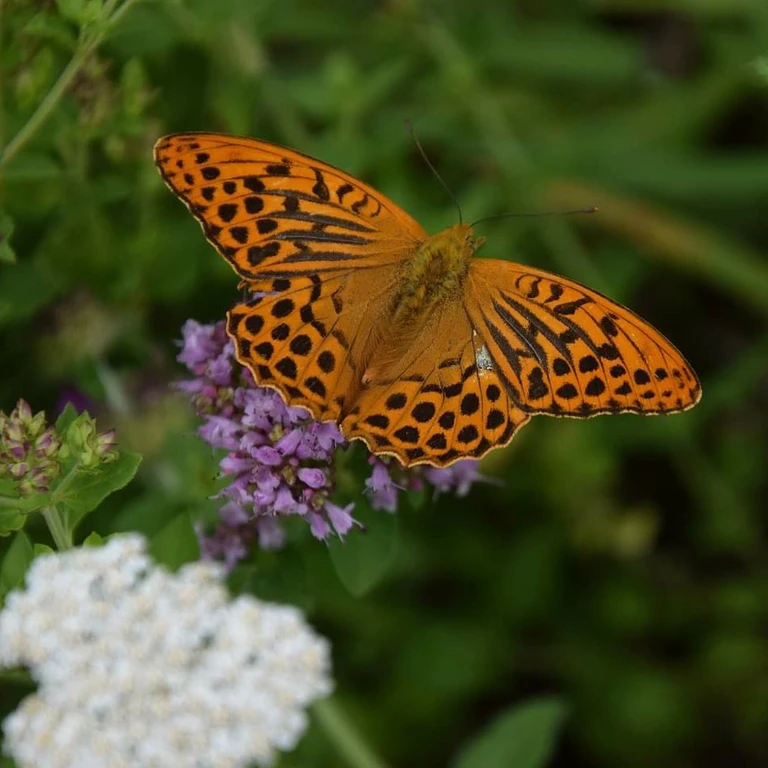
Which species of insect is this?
Argynnis paphia
